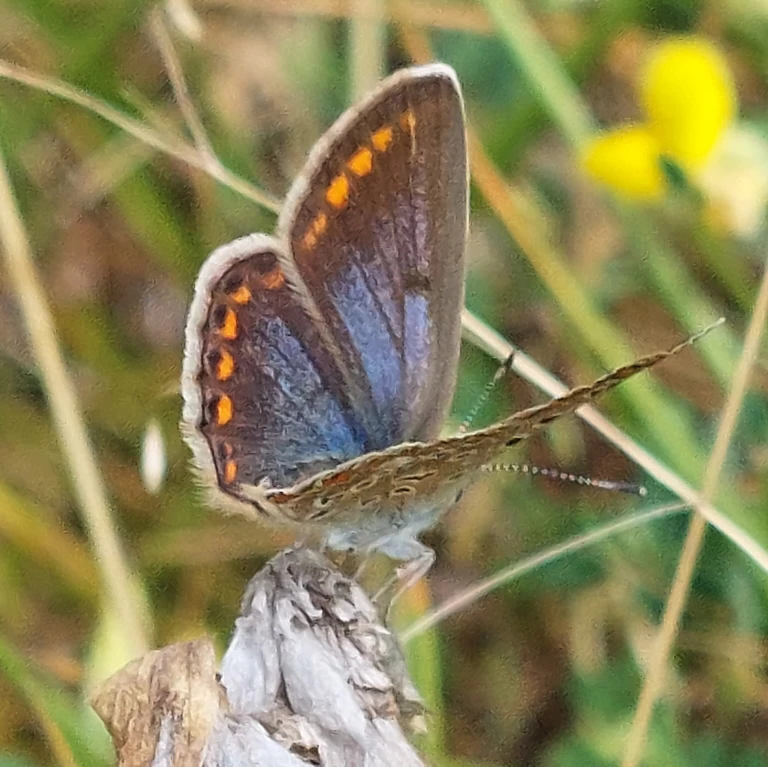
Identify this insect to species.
Polyommatus icarus
